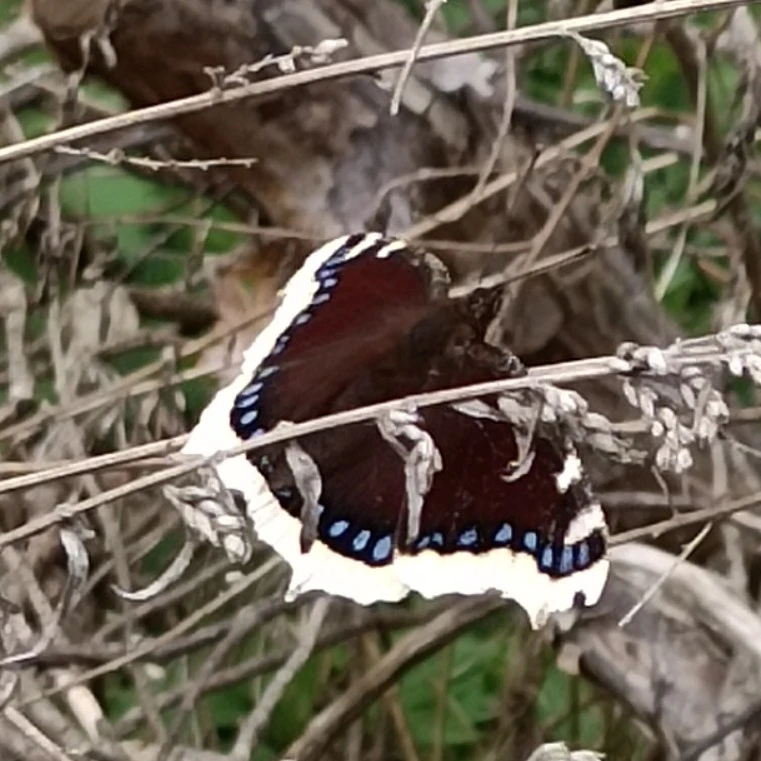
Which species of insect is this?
Nymphalis antiopa
